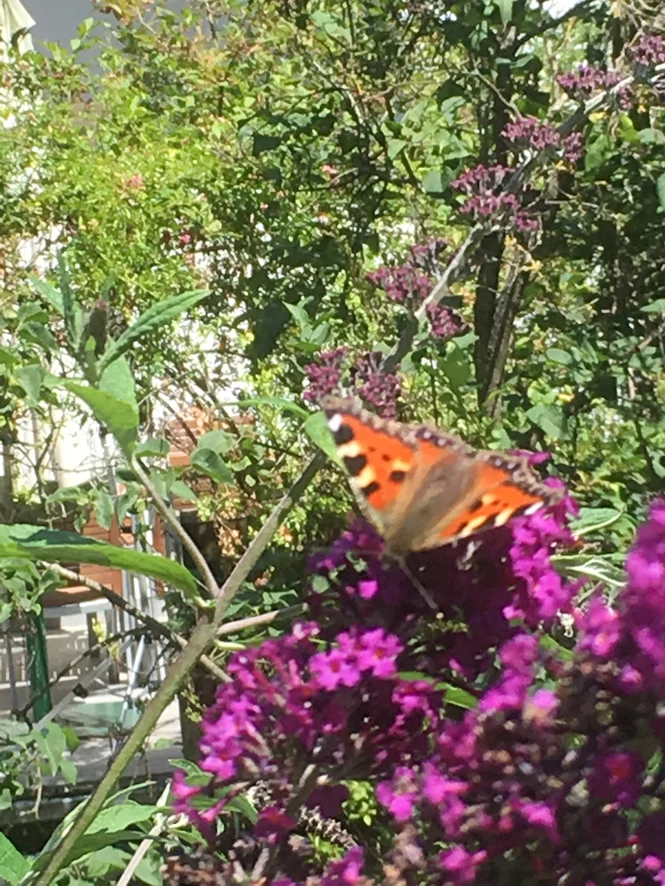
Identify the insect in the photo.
Aglais urticae
